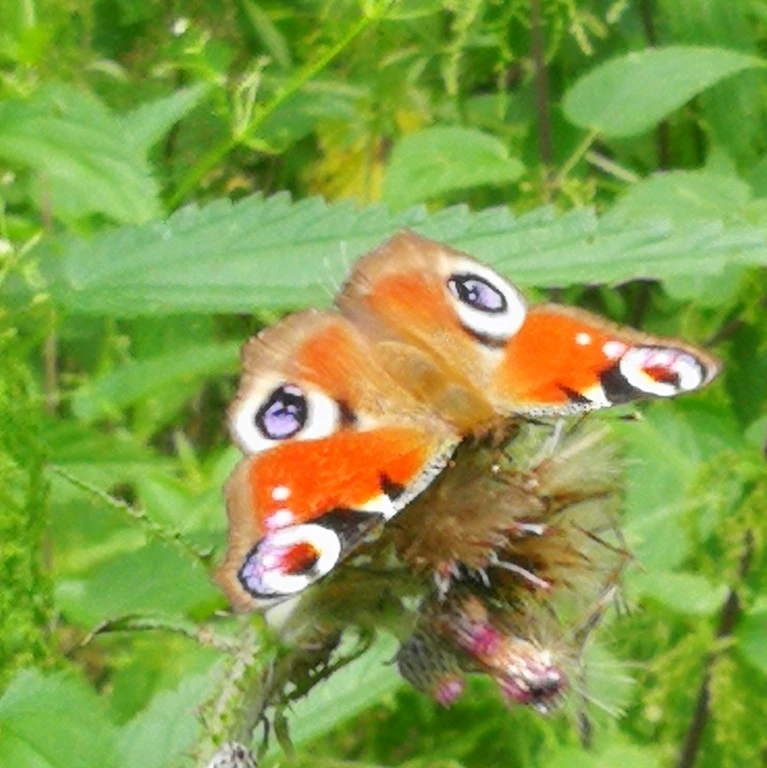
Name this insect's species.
Aglais io
